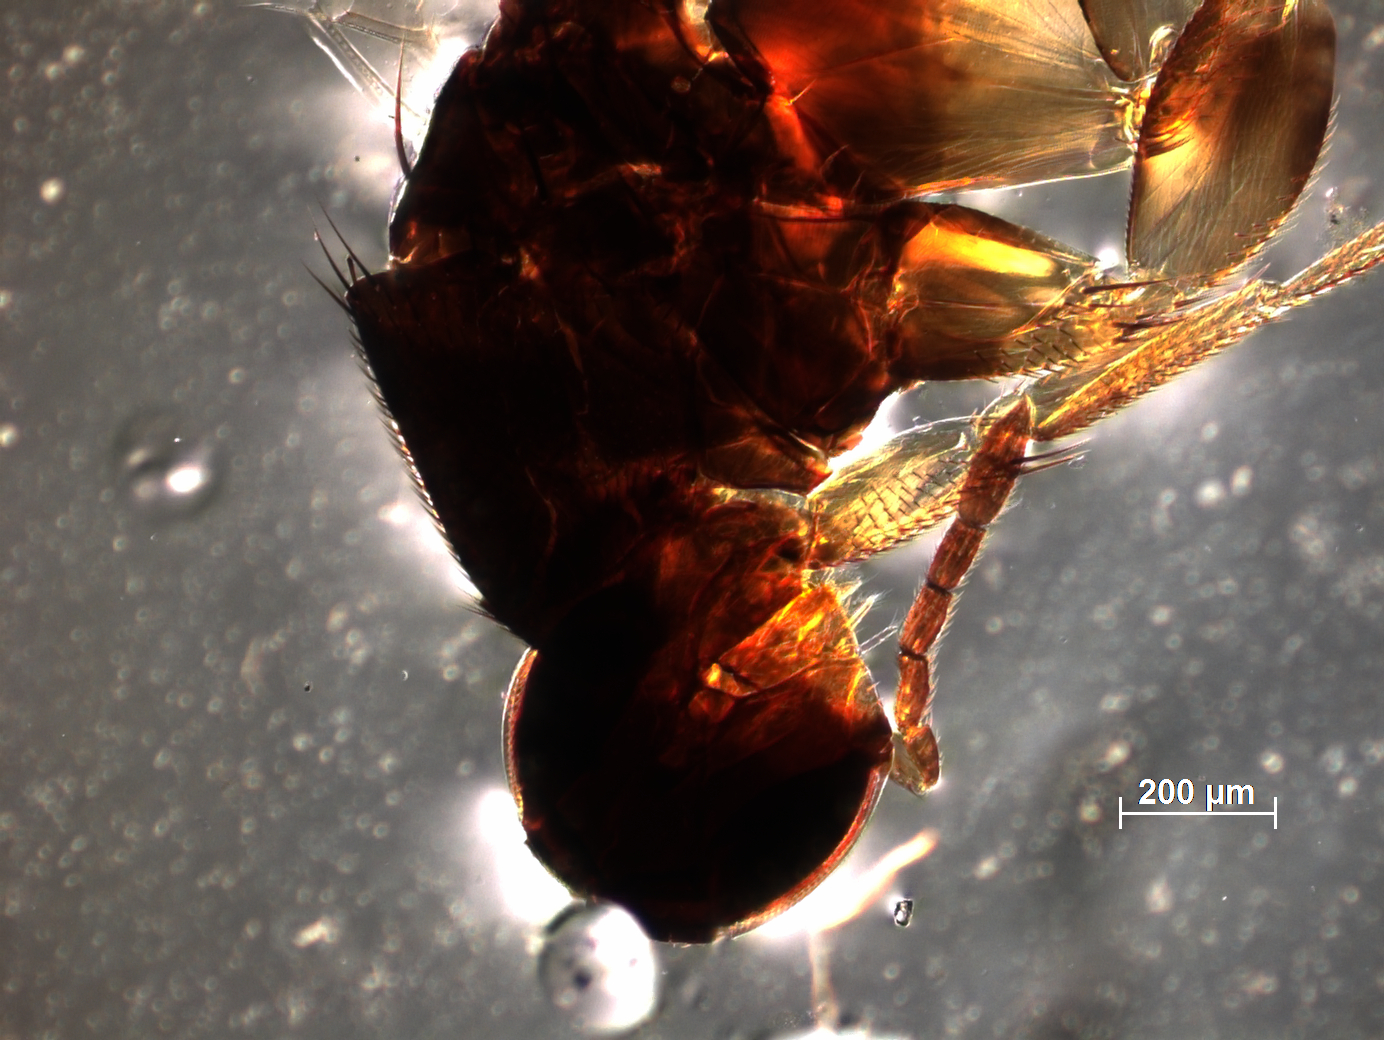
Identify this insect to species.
Elasmus kollimalaianus
